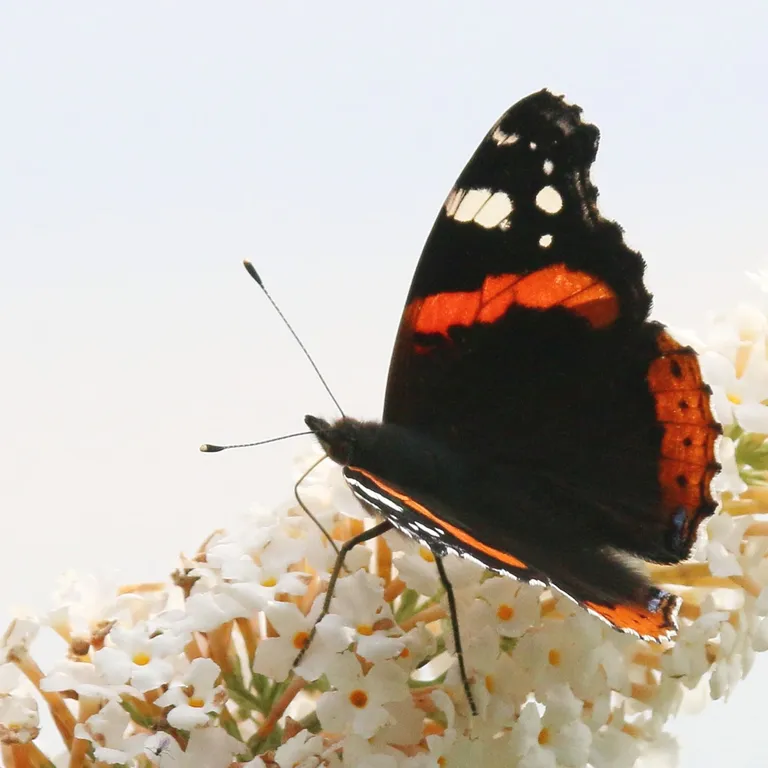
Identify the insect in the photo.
Vanessa atalanta
